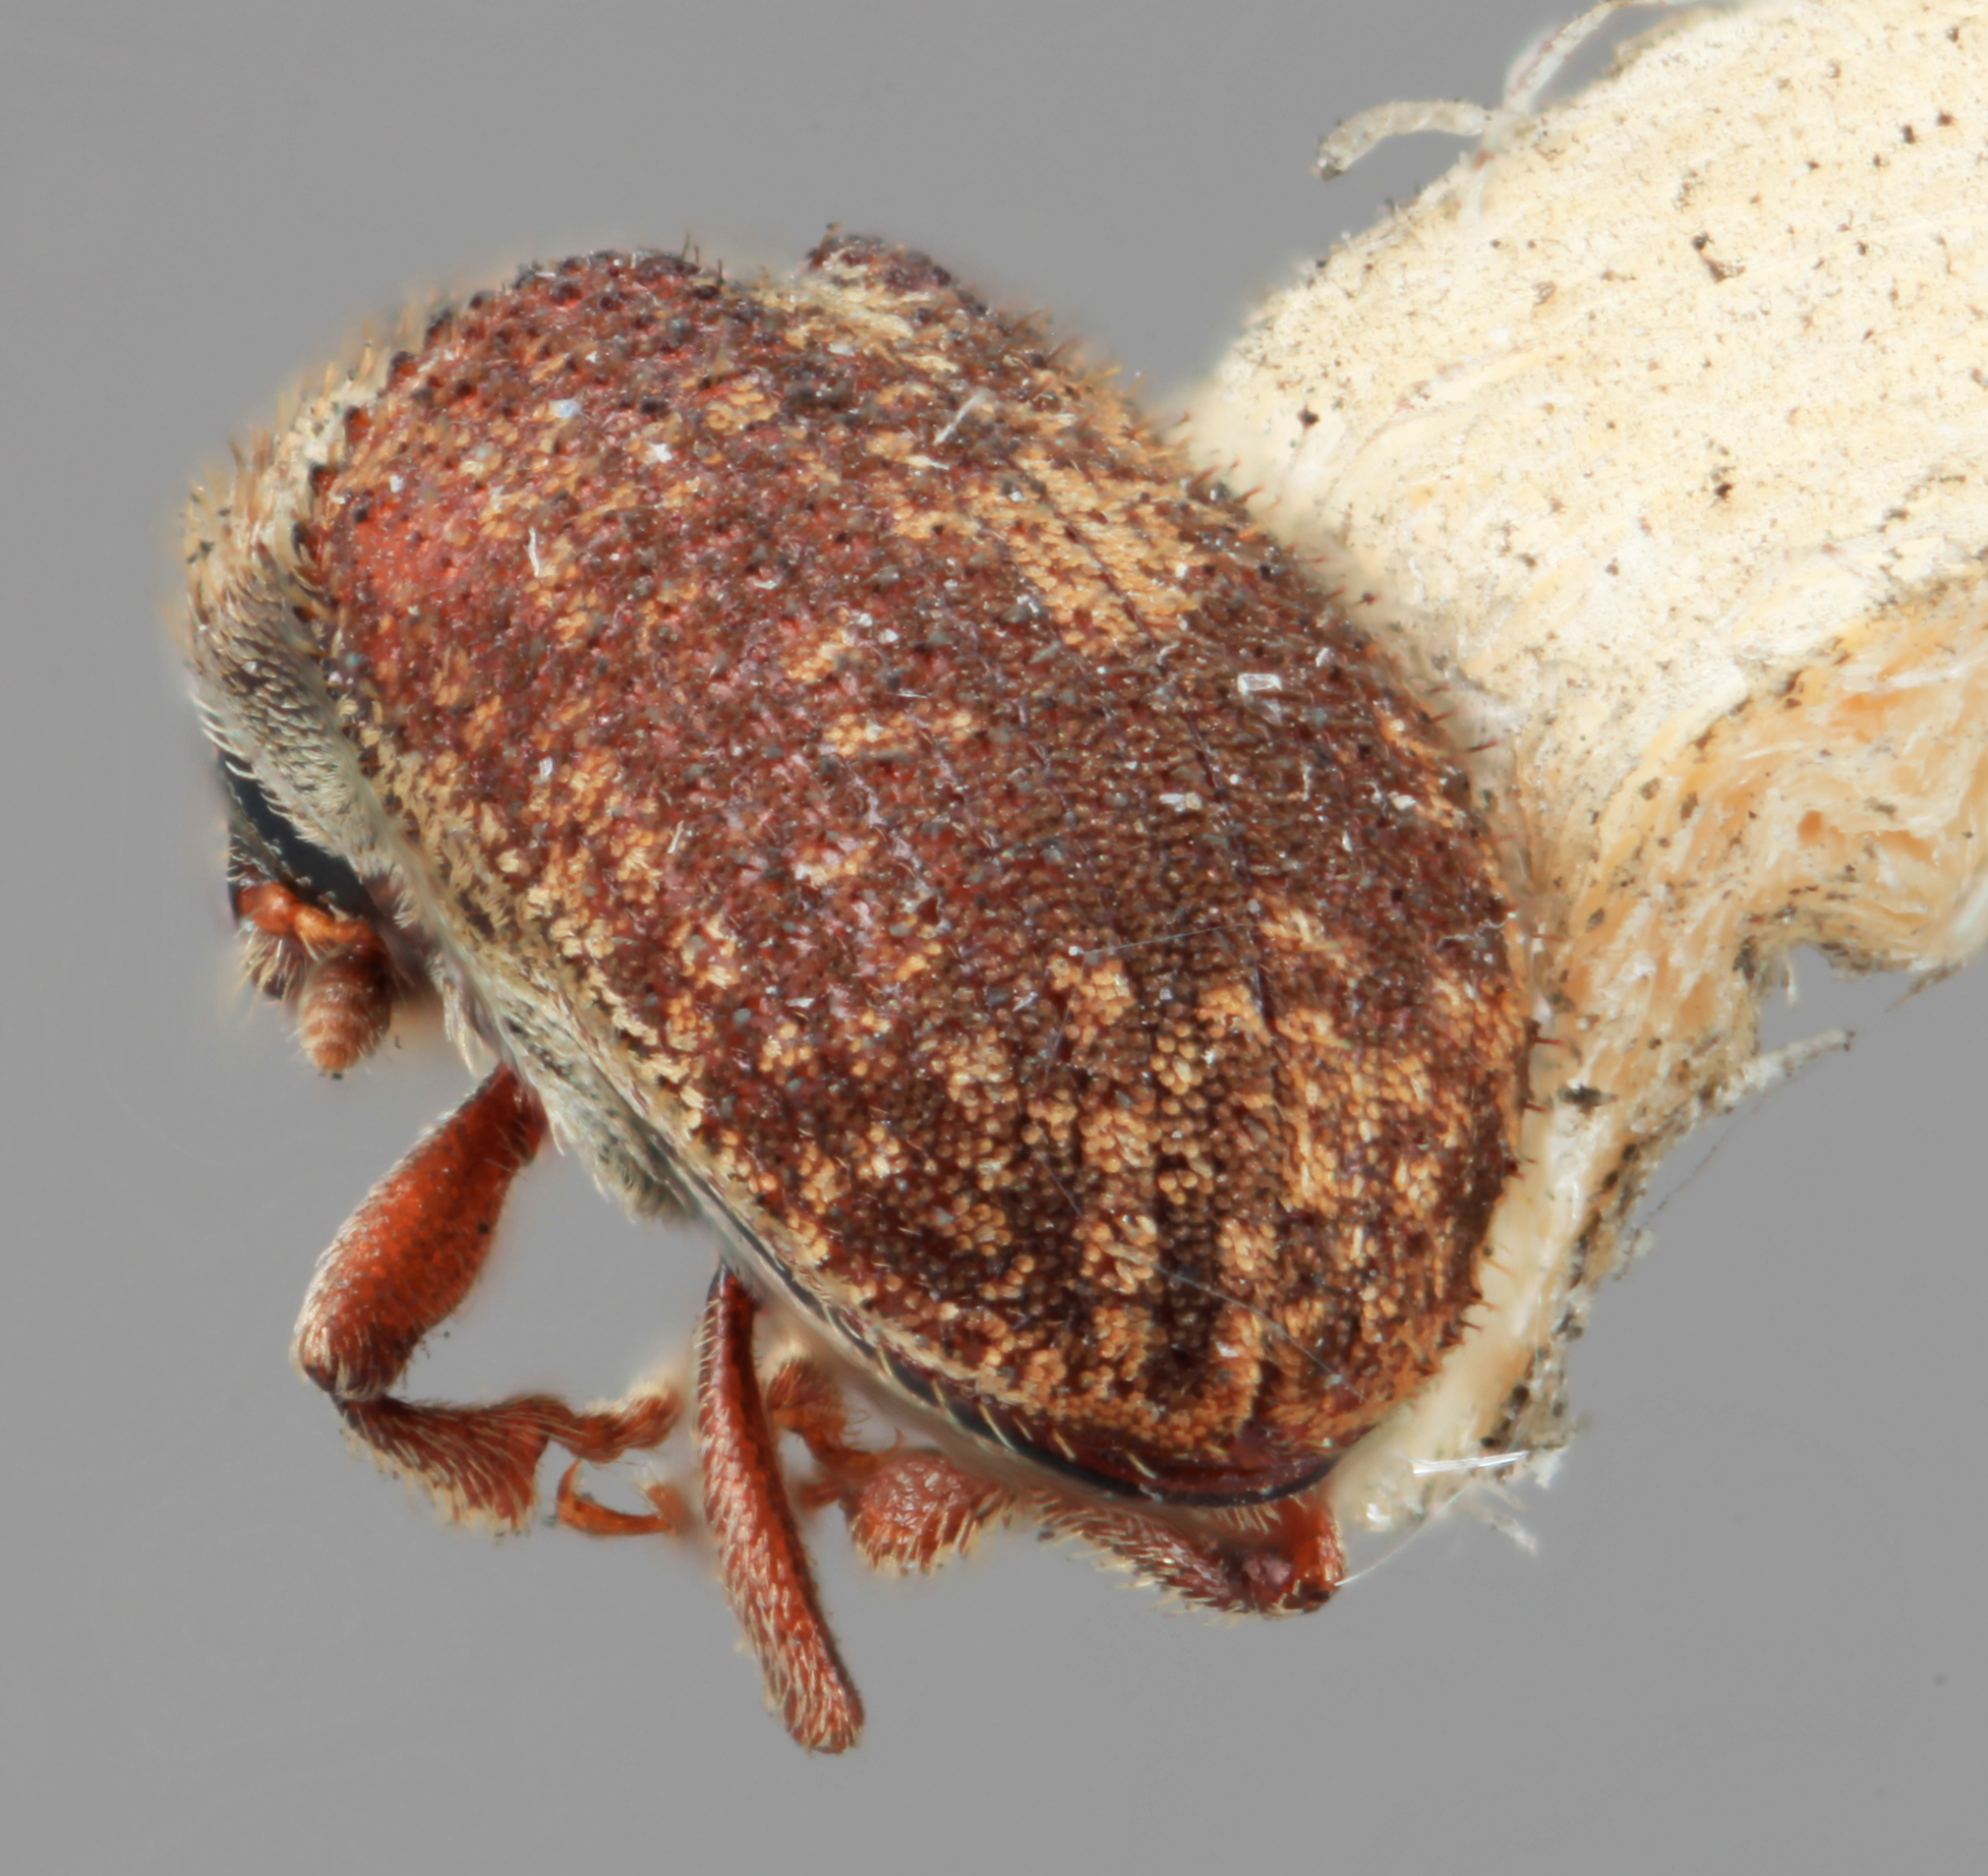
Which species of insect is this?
Pseudohylesinus pini
